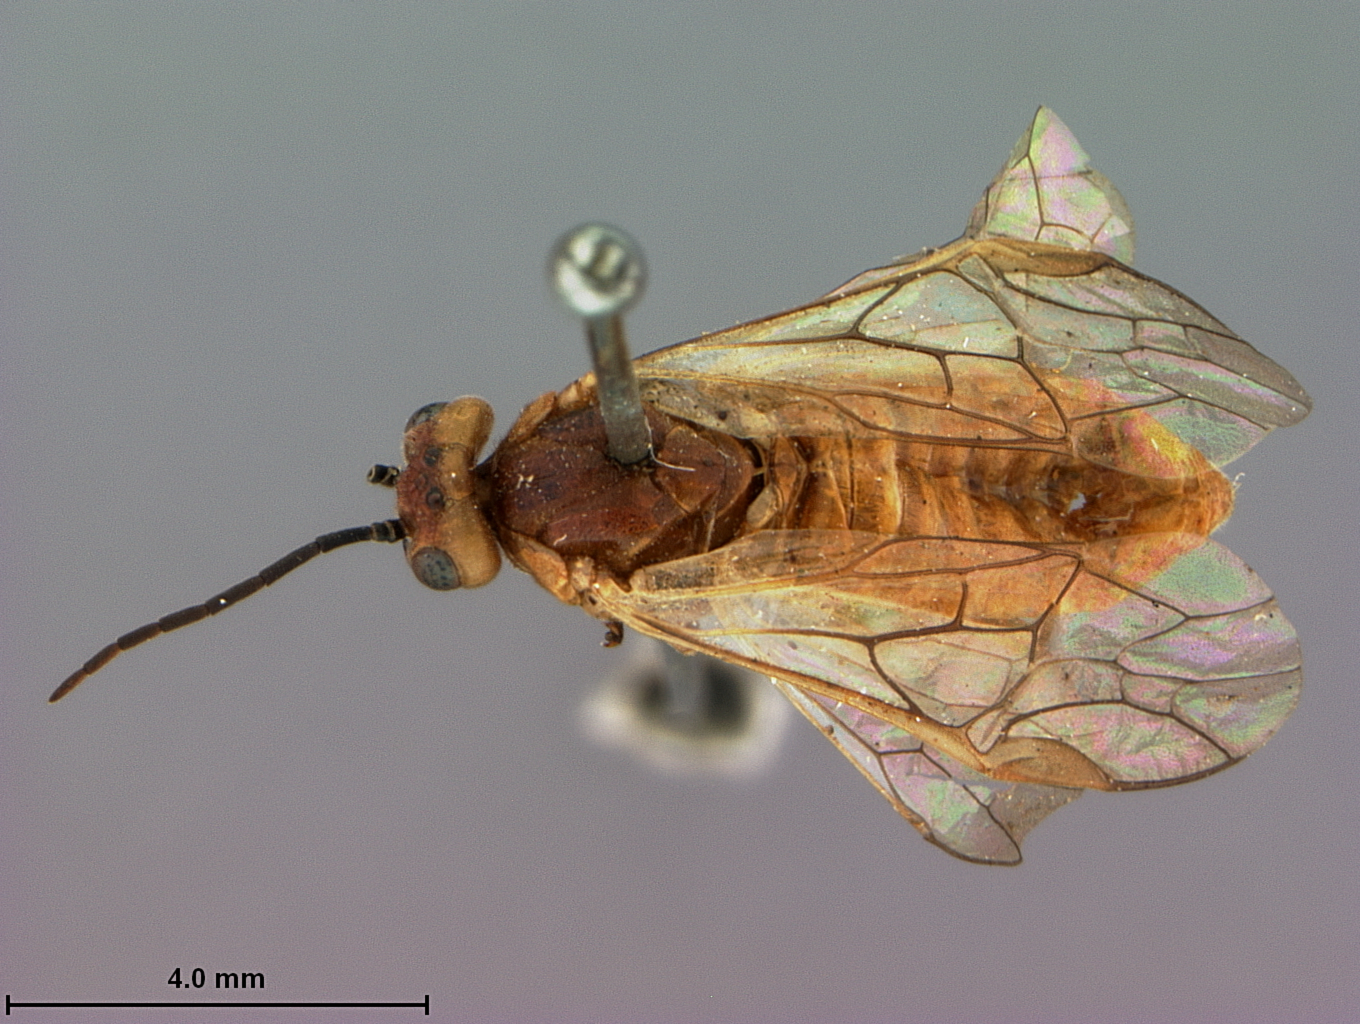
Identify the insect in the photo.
Amauronematus xanthus
